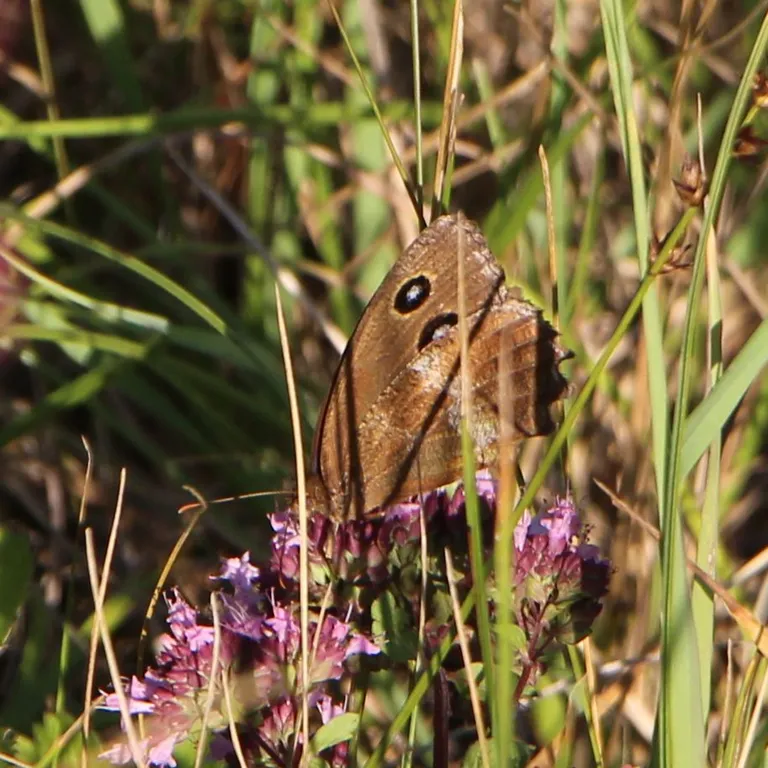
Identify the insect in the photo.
Minois dryas
